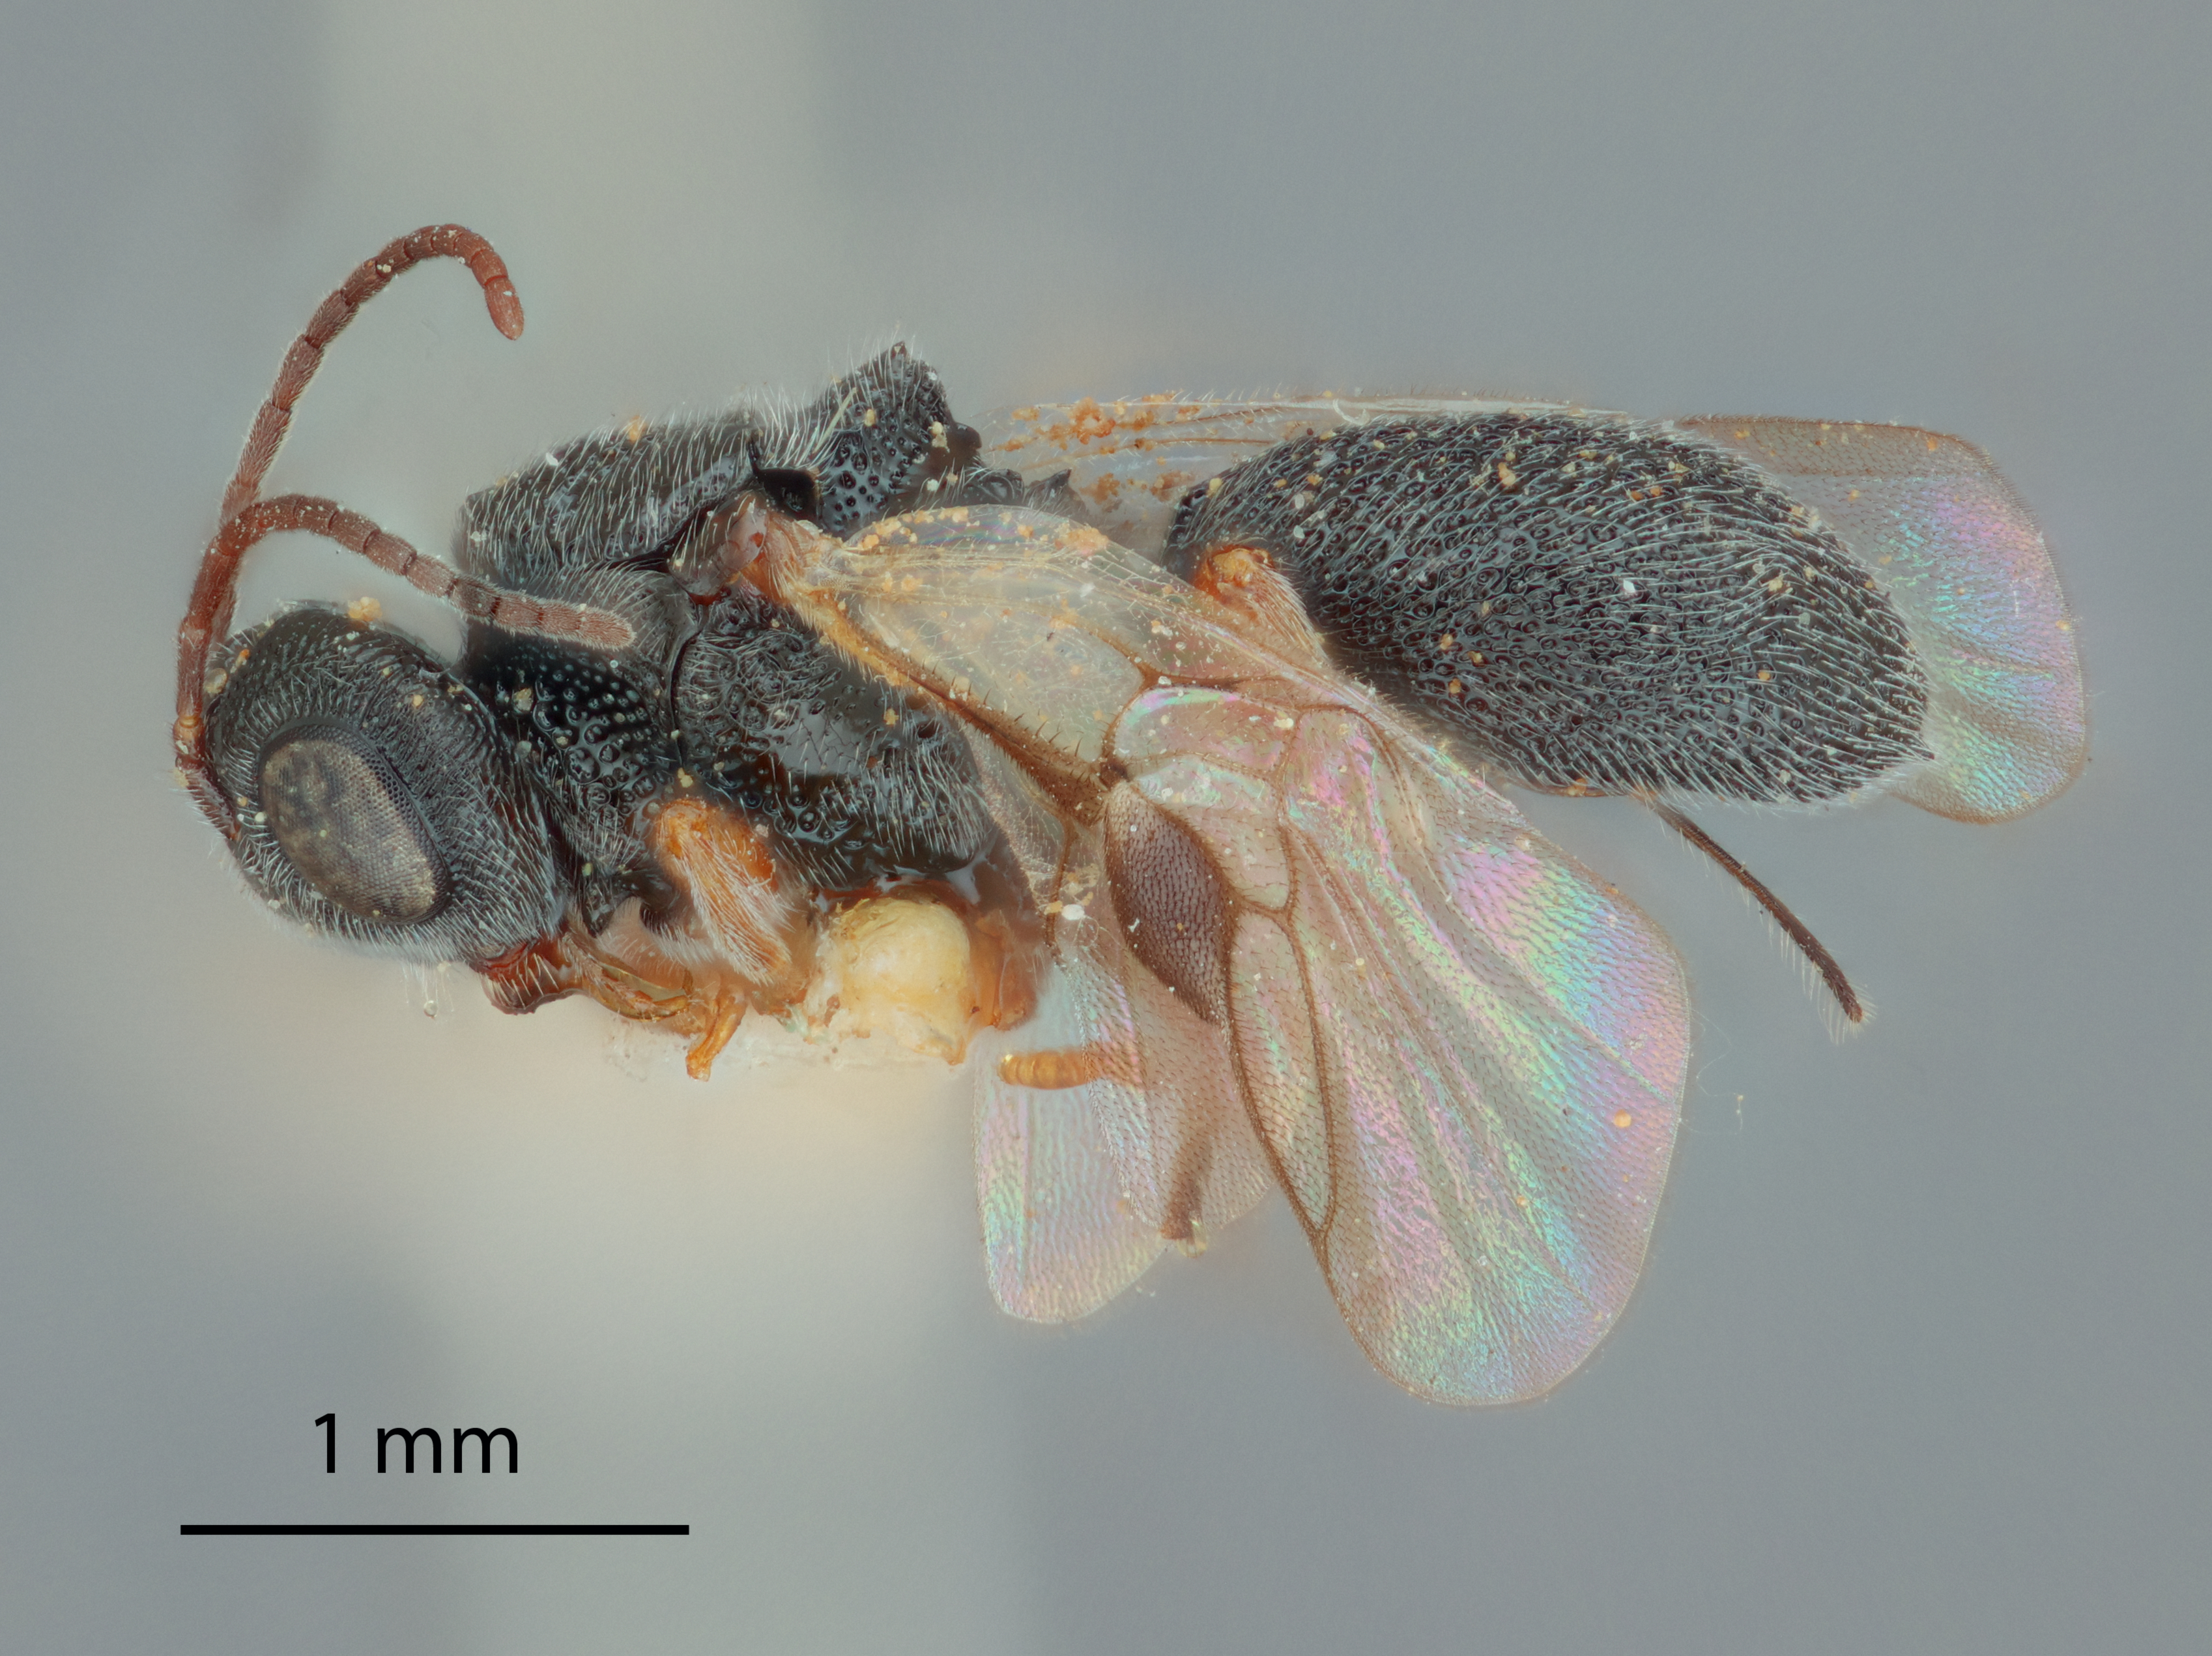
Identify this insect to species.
Urosigalphus neobruchi
